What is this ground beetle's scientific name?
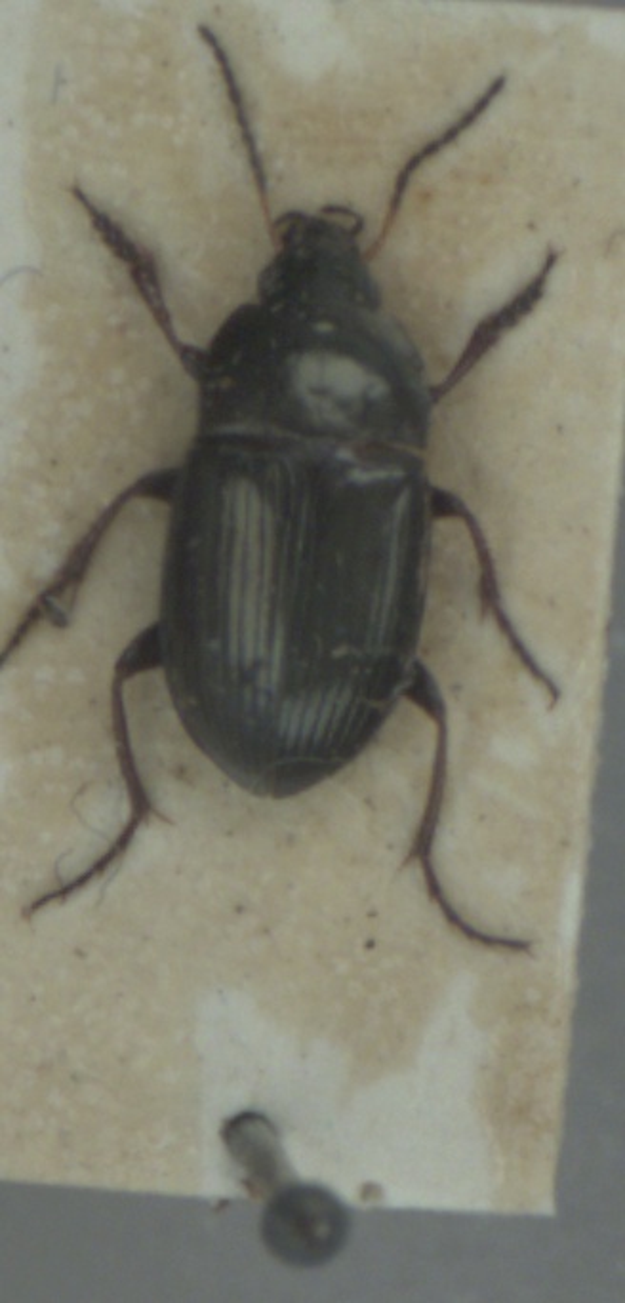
Amara ovata
